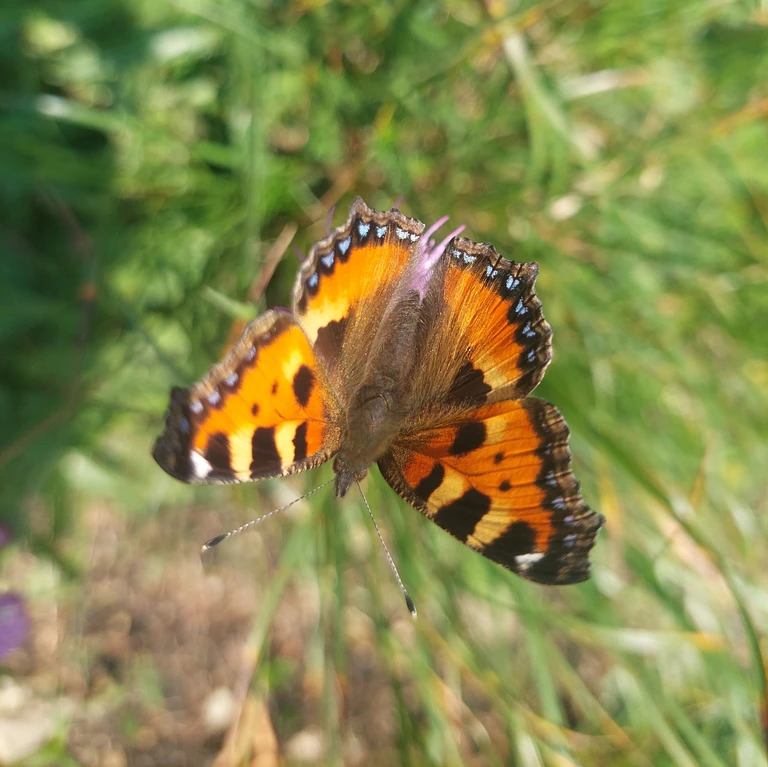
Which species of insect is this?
Aglais urticae
